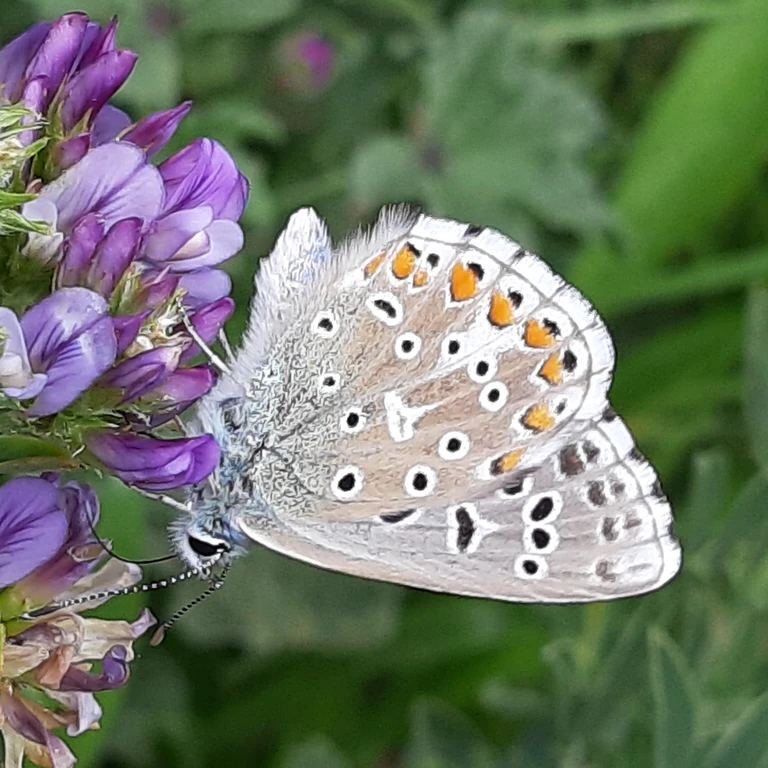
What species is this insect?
Lysandra bellargus
